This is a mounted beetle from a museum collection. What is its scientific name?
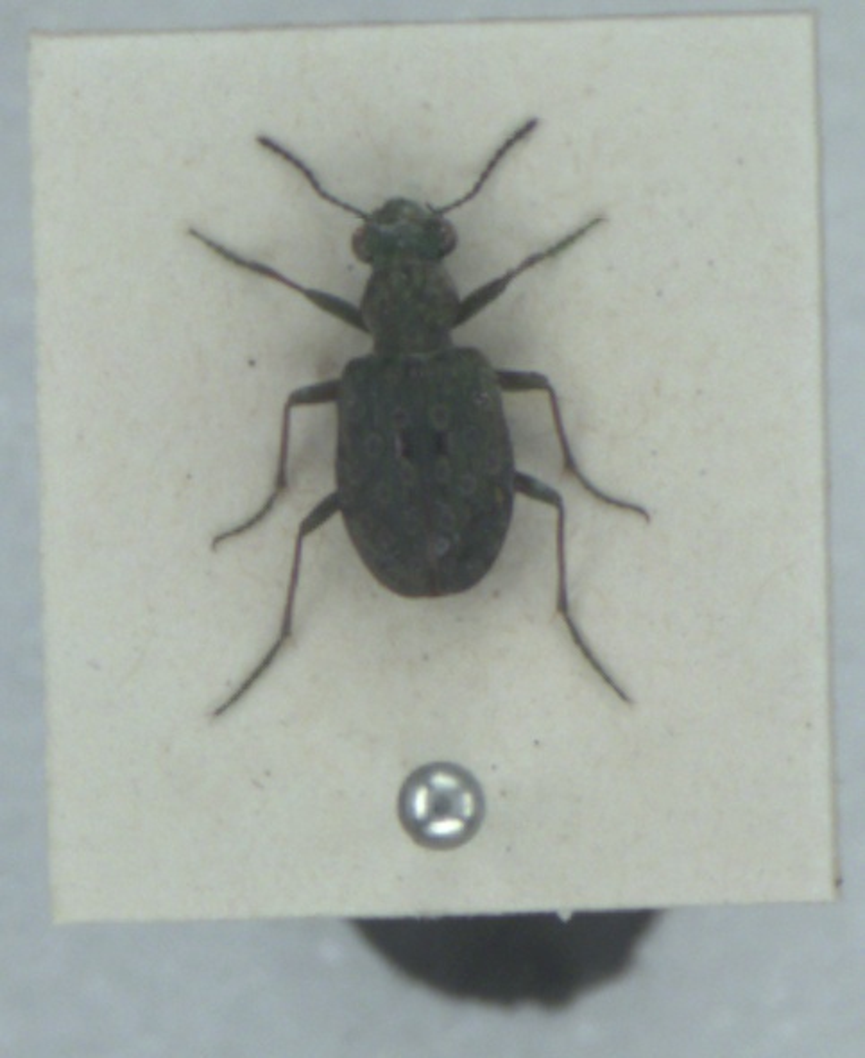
Elaphrus riparius
